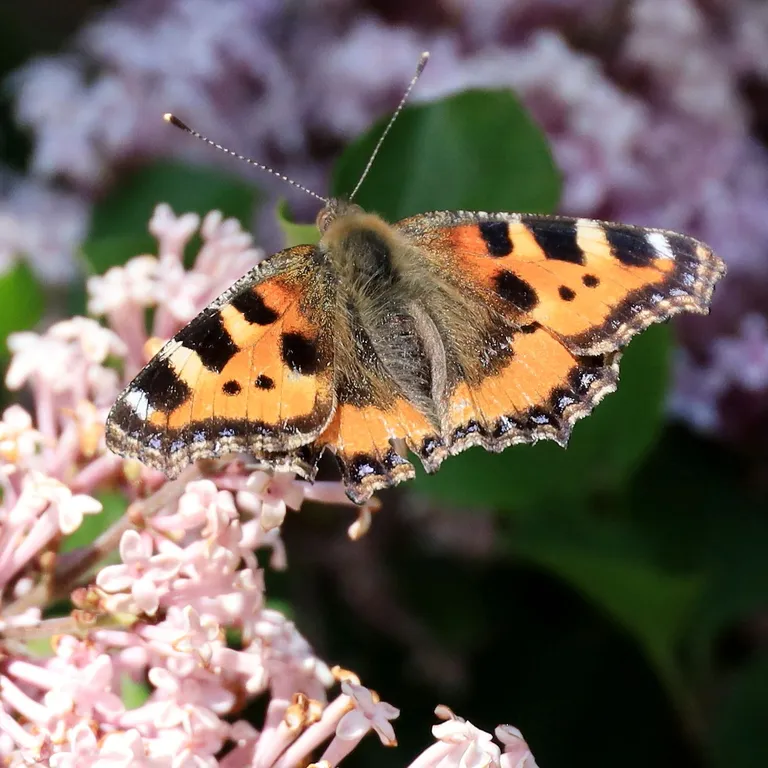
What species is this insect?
Aglais urticae
